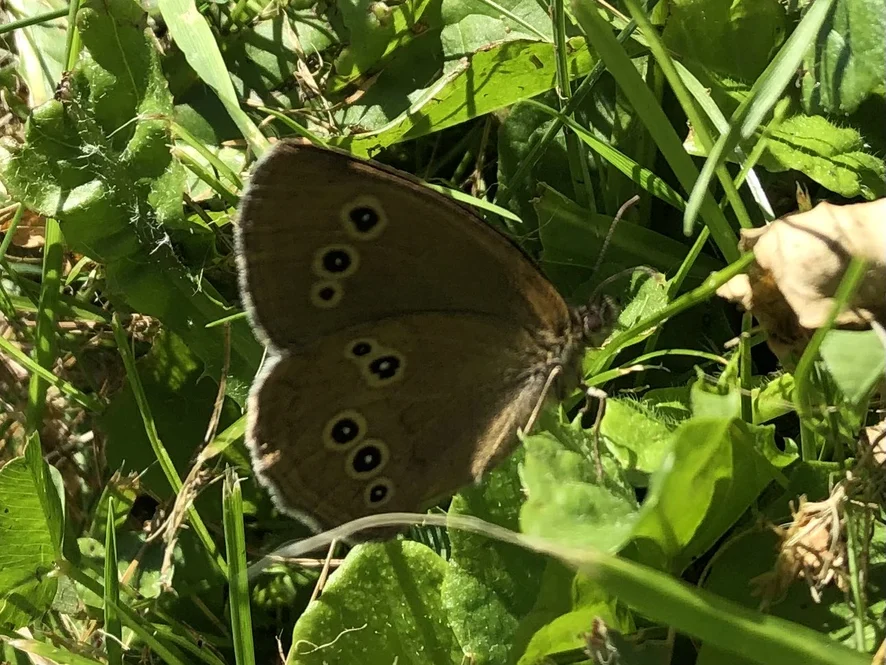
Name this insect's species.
Aphantopus hyperantus
